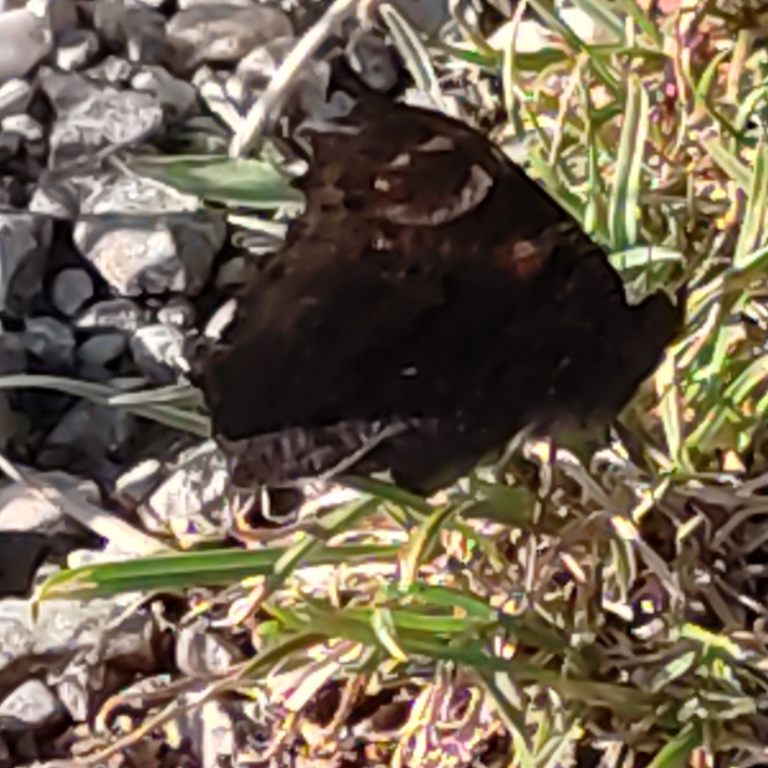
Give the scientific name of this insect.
Aglais io
